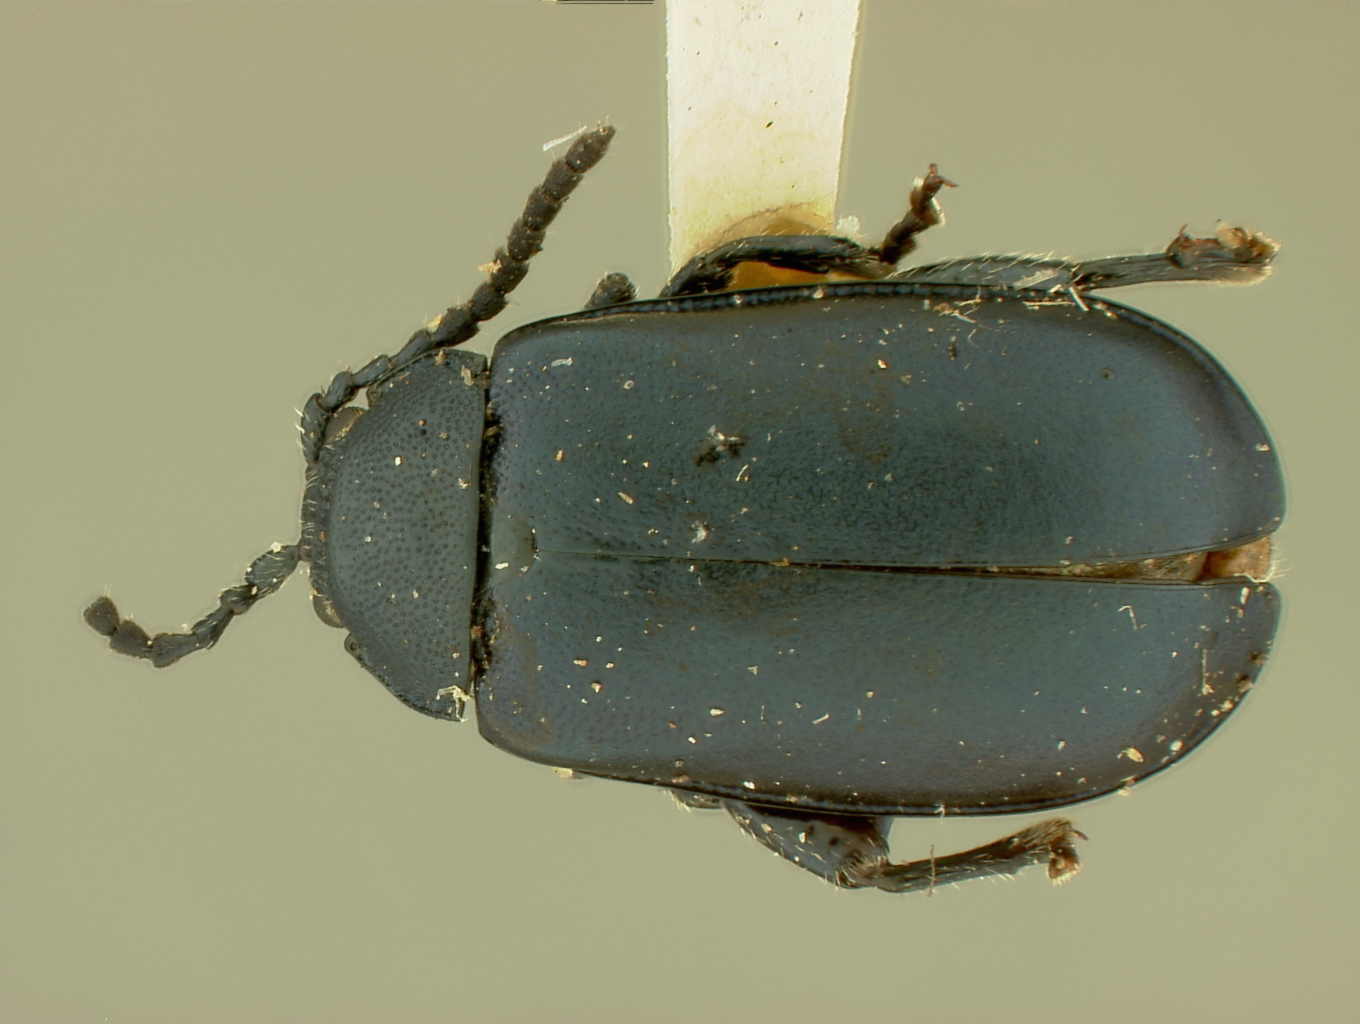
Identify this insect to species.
Oedionychis lugens (also Oedionychus lugens)
